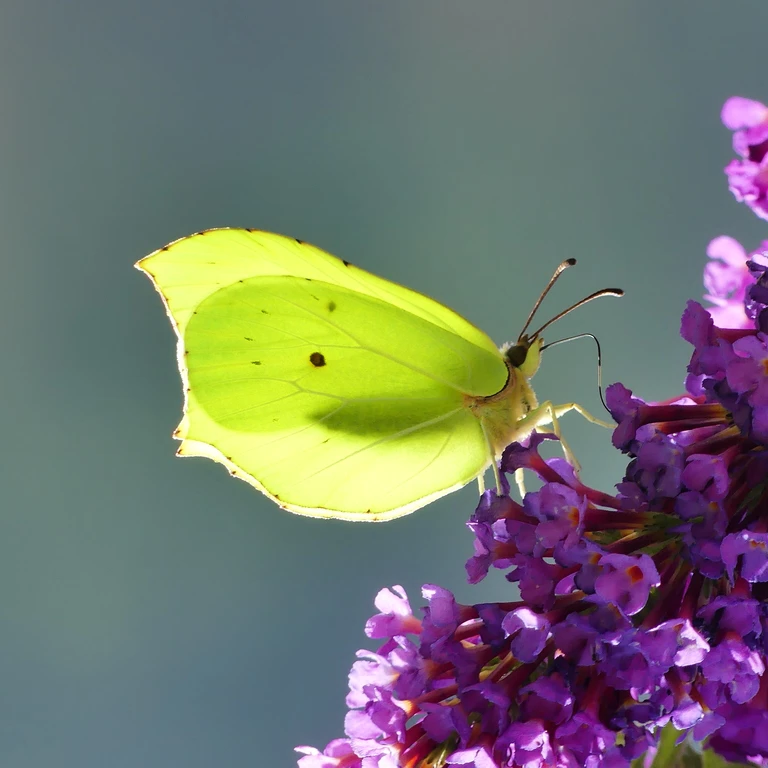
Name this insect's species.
Gonepteryx rhamni
